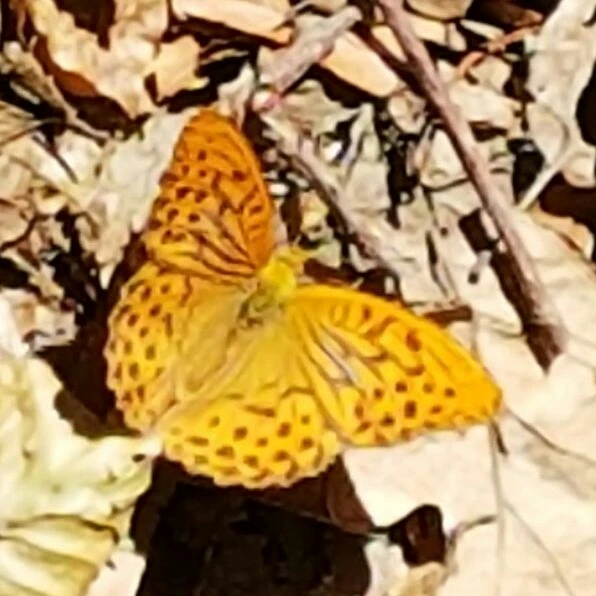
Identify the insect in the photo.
Argynnis paphia
